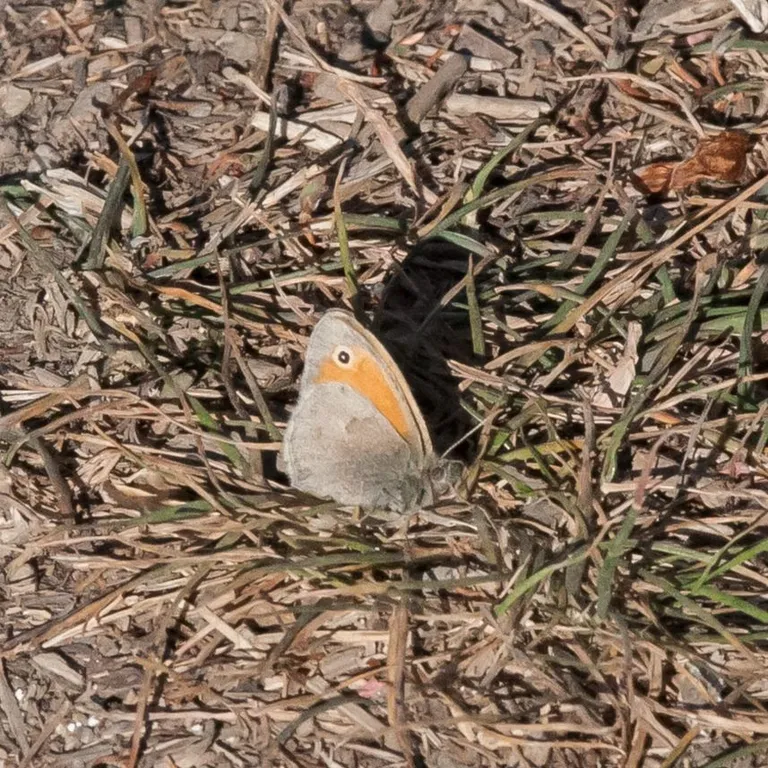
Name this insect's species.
Coenonympha pamphilus
